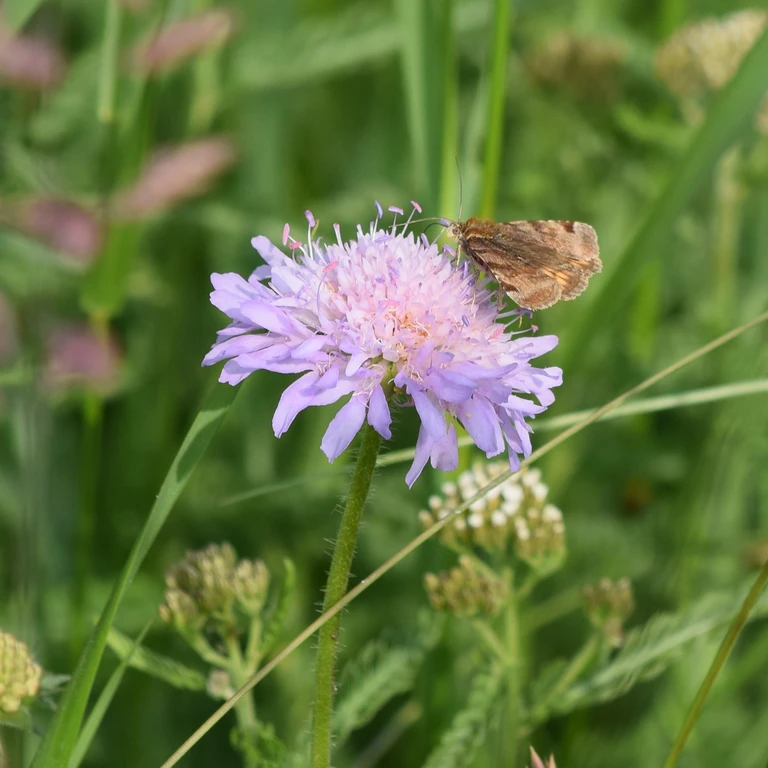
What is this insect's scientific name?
Euclidia glyphica
